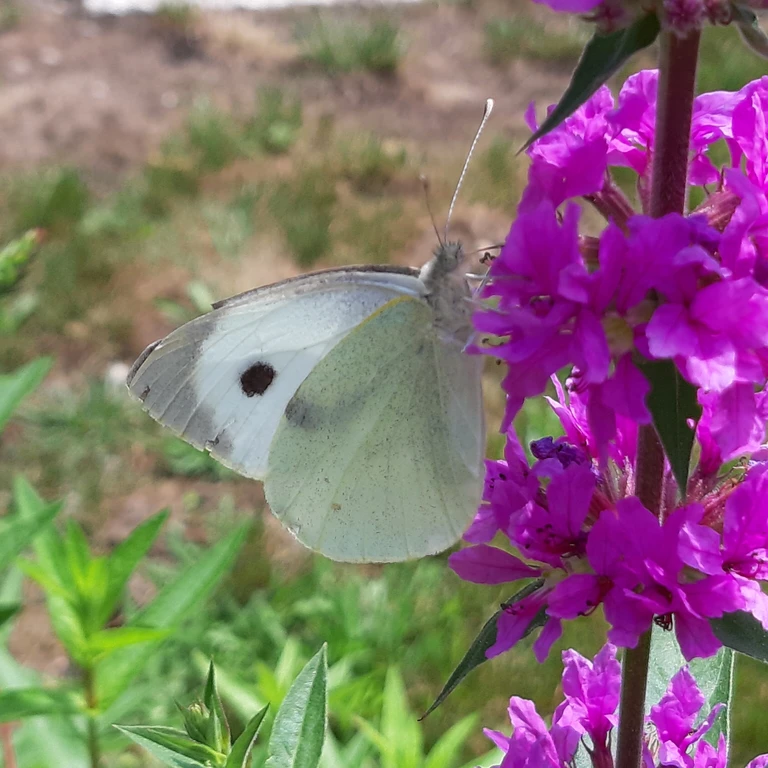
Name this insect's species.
Pieris brassicae
